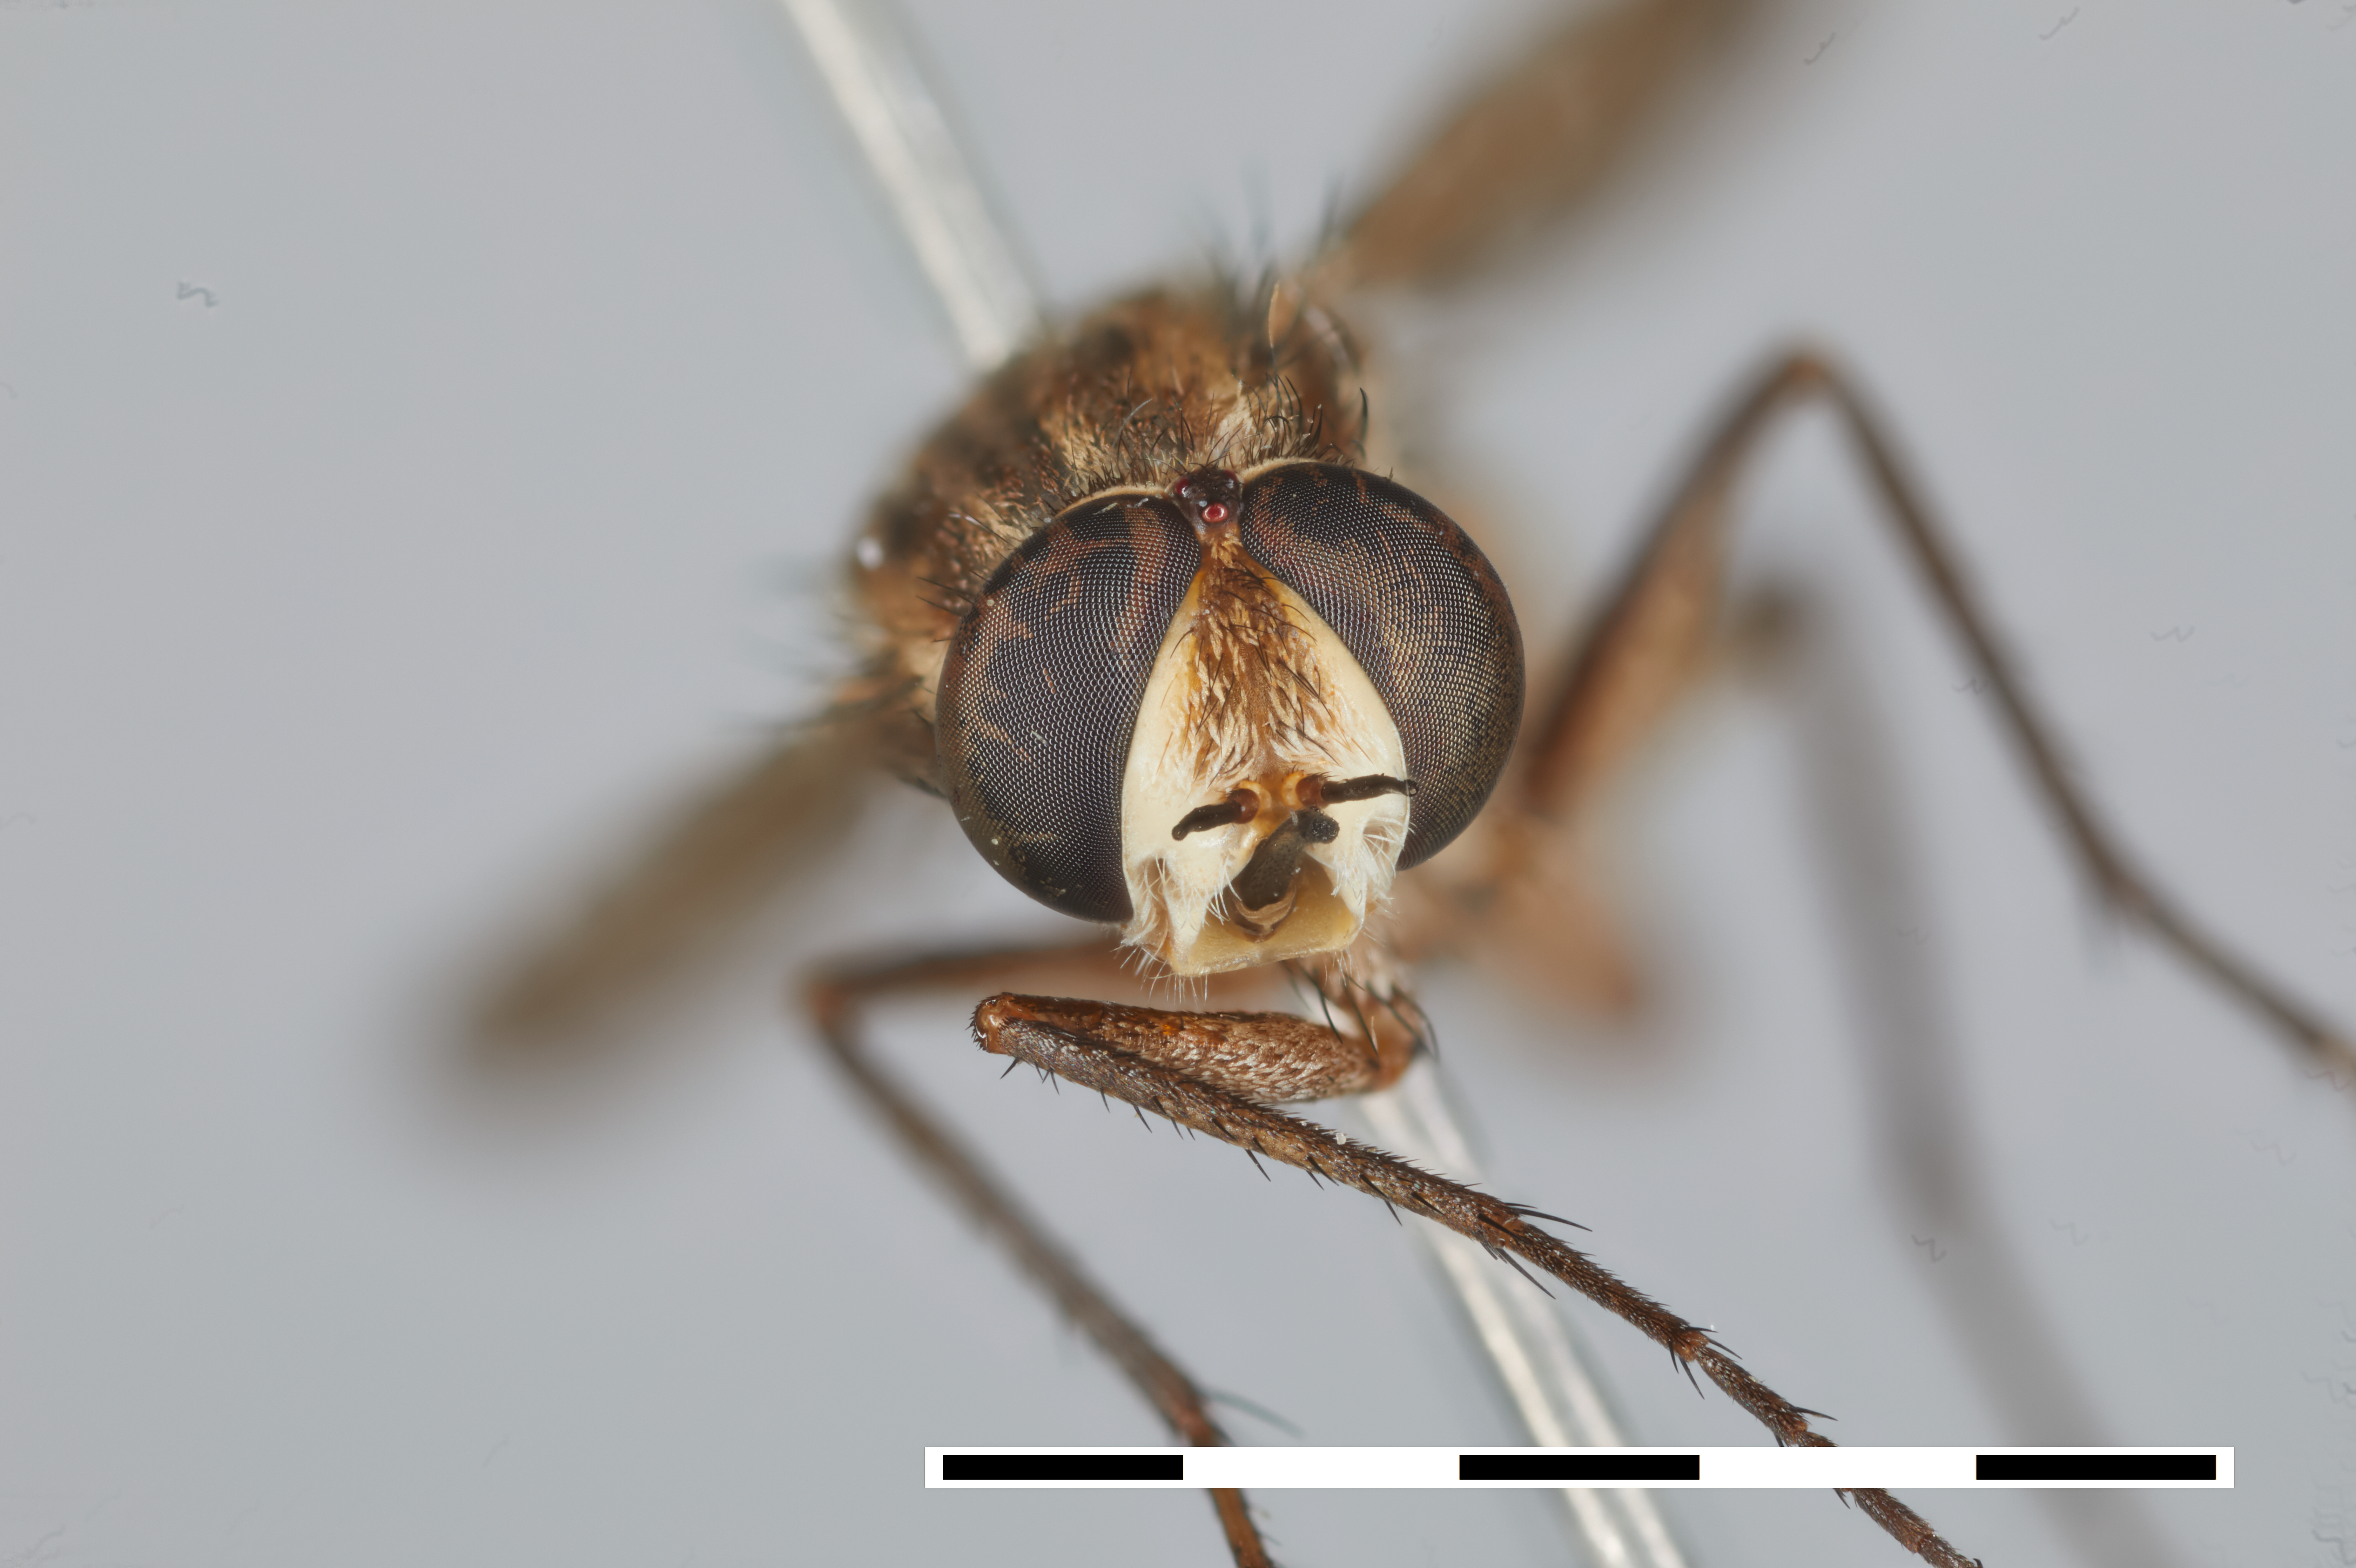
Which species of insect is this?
Enica longirostris
